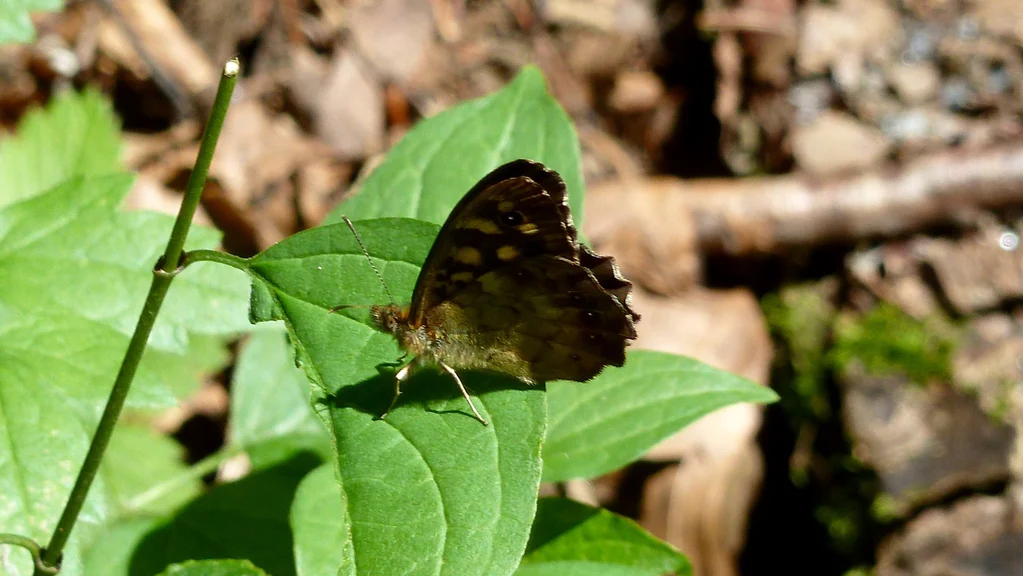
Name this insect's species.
Pararge aegeria
